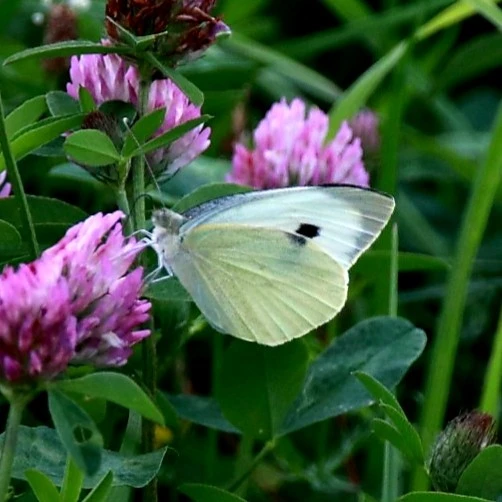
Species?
Pieris brassicae
